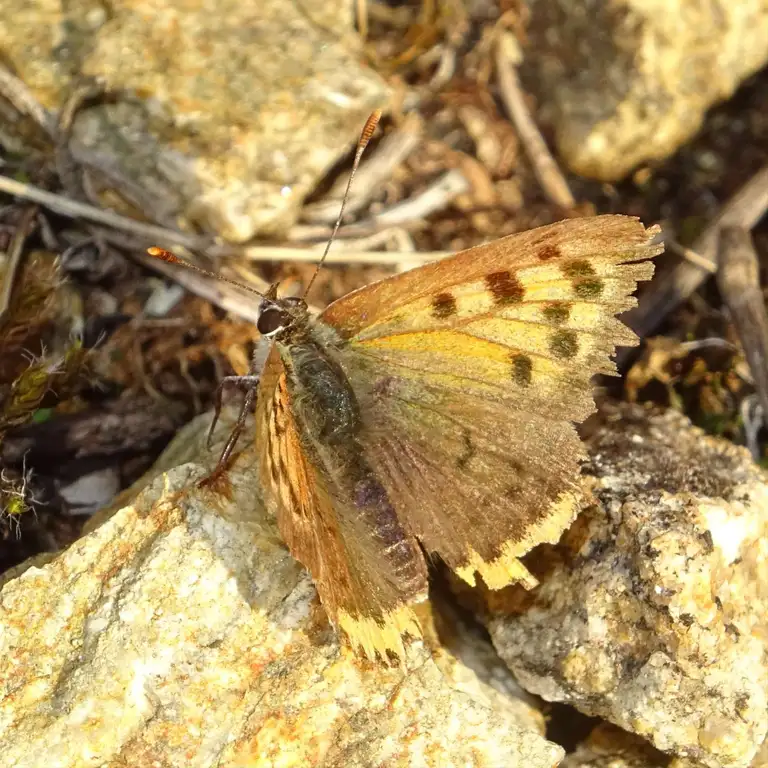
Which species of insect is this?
Lycaena phlaeas
